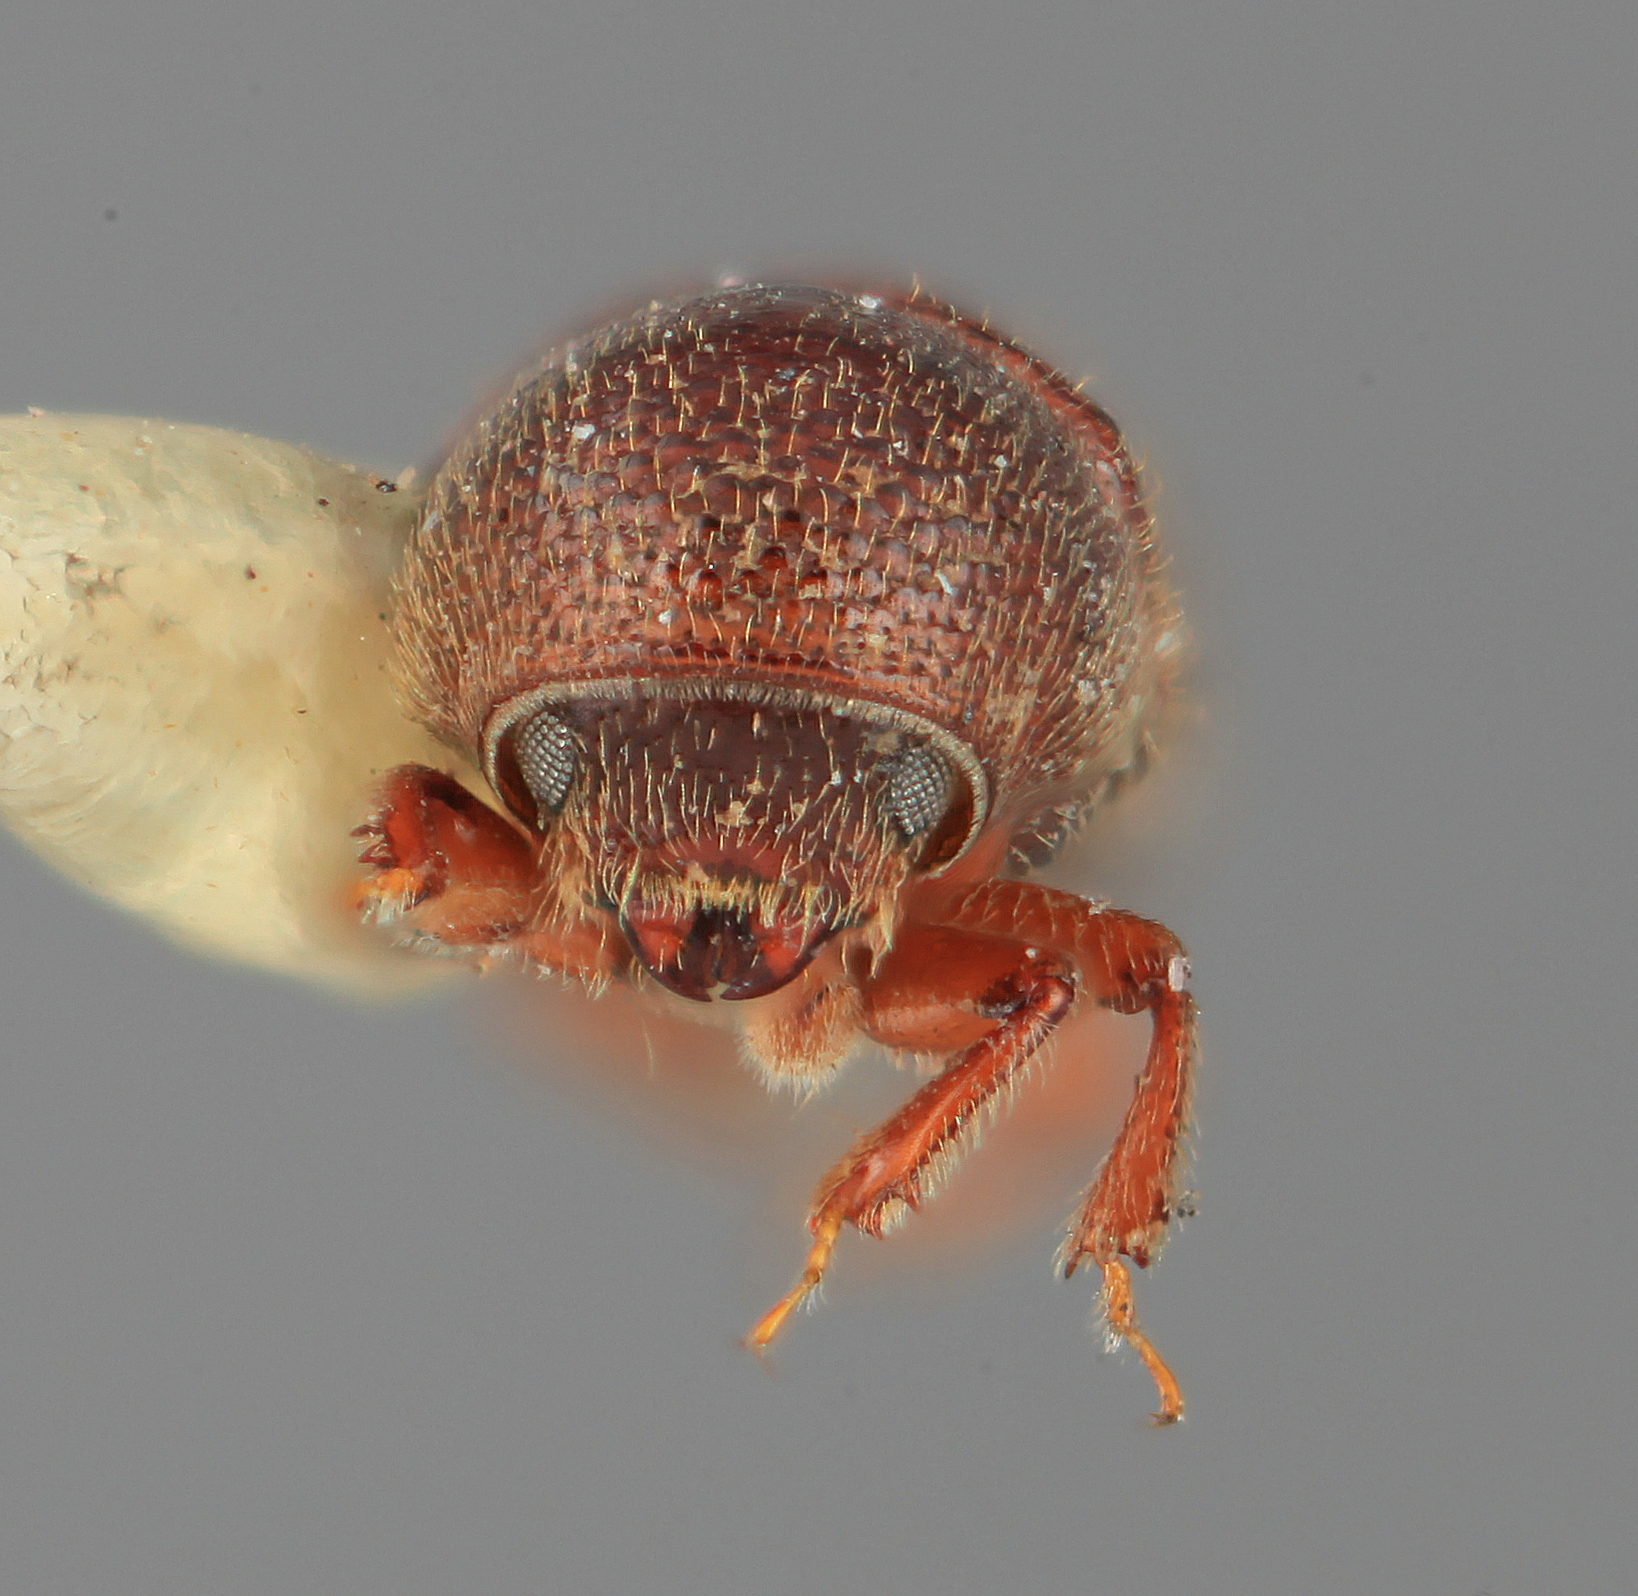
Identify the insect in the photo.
Araptus sobrinus
